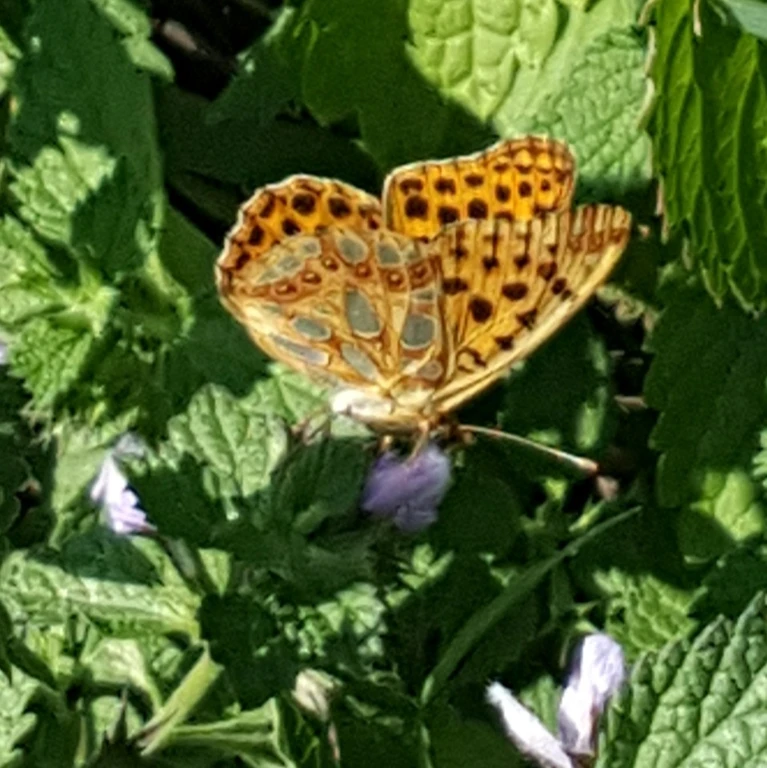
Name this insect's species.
Issoria lathonia
